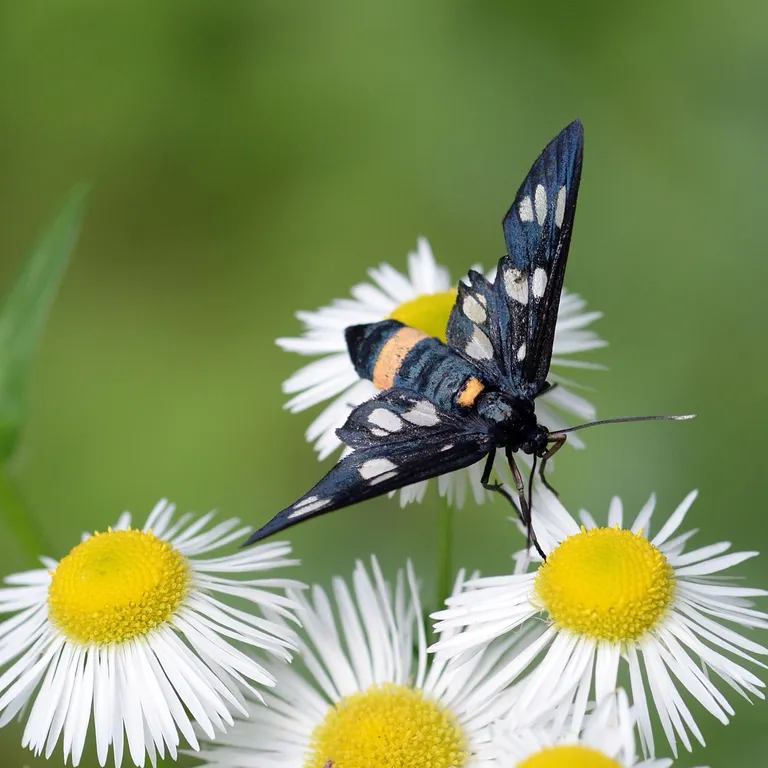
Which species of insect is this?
Amata phegea
